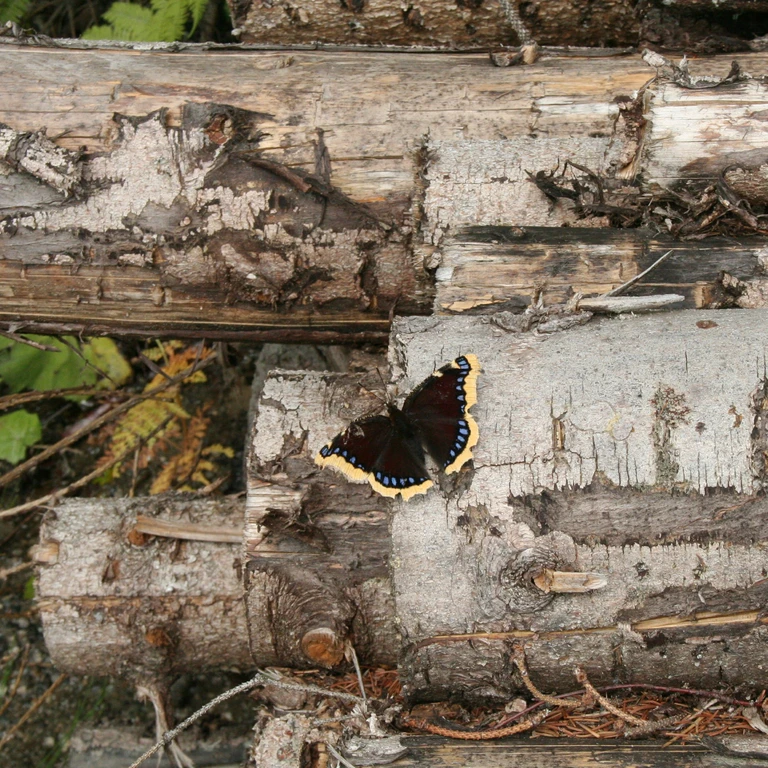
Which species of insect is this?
Nymphalis antiopa
